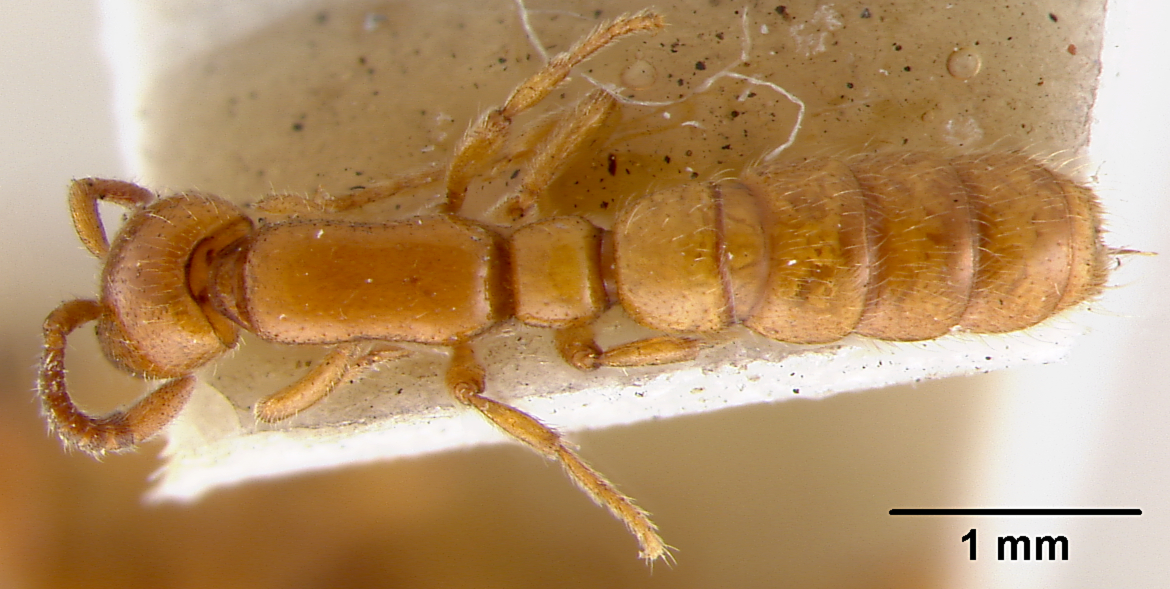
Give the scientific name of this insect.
Eusphinctus silaceus
